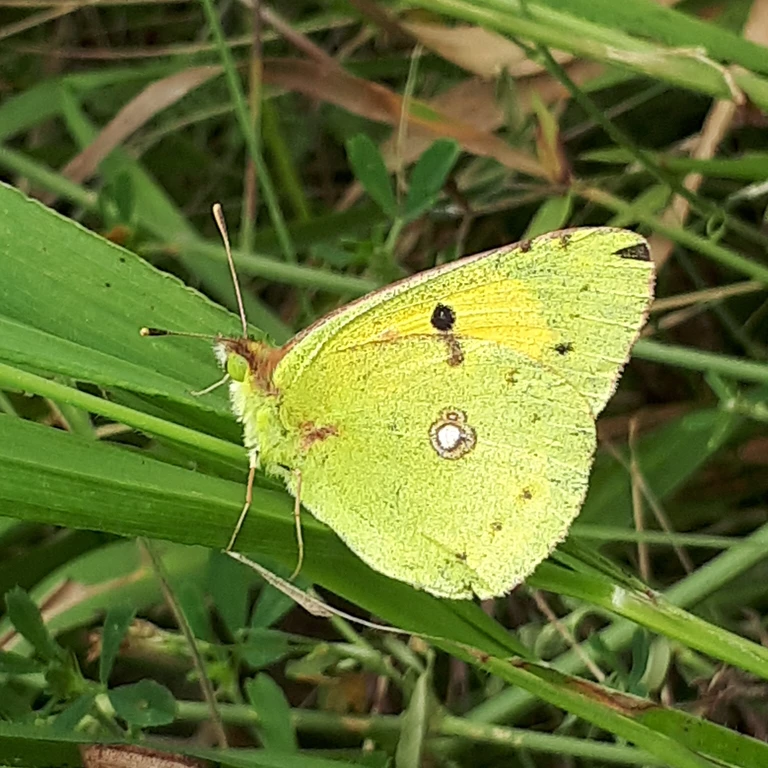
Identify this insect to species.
Colias croceus
